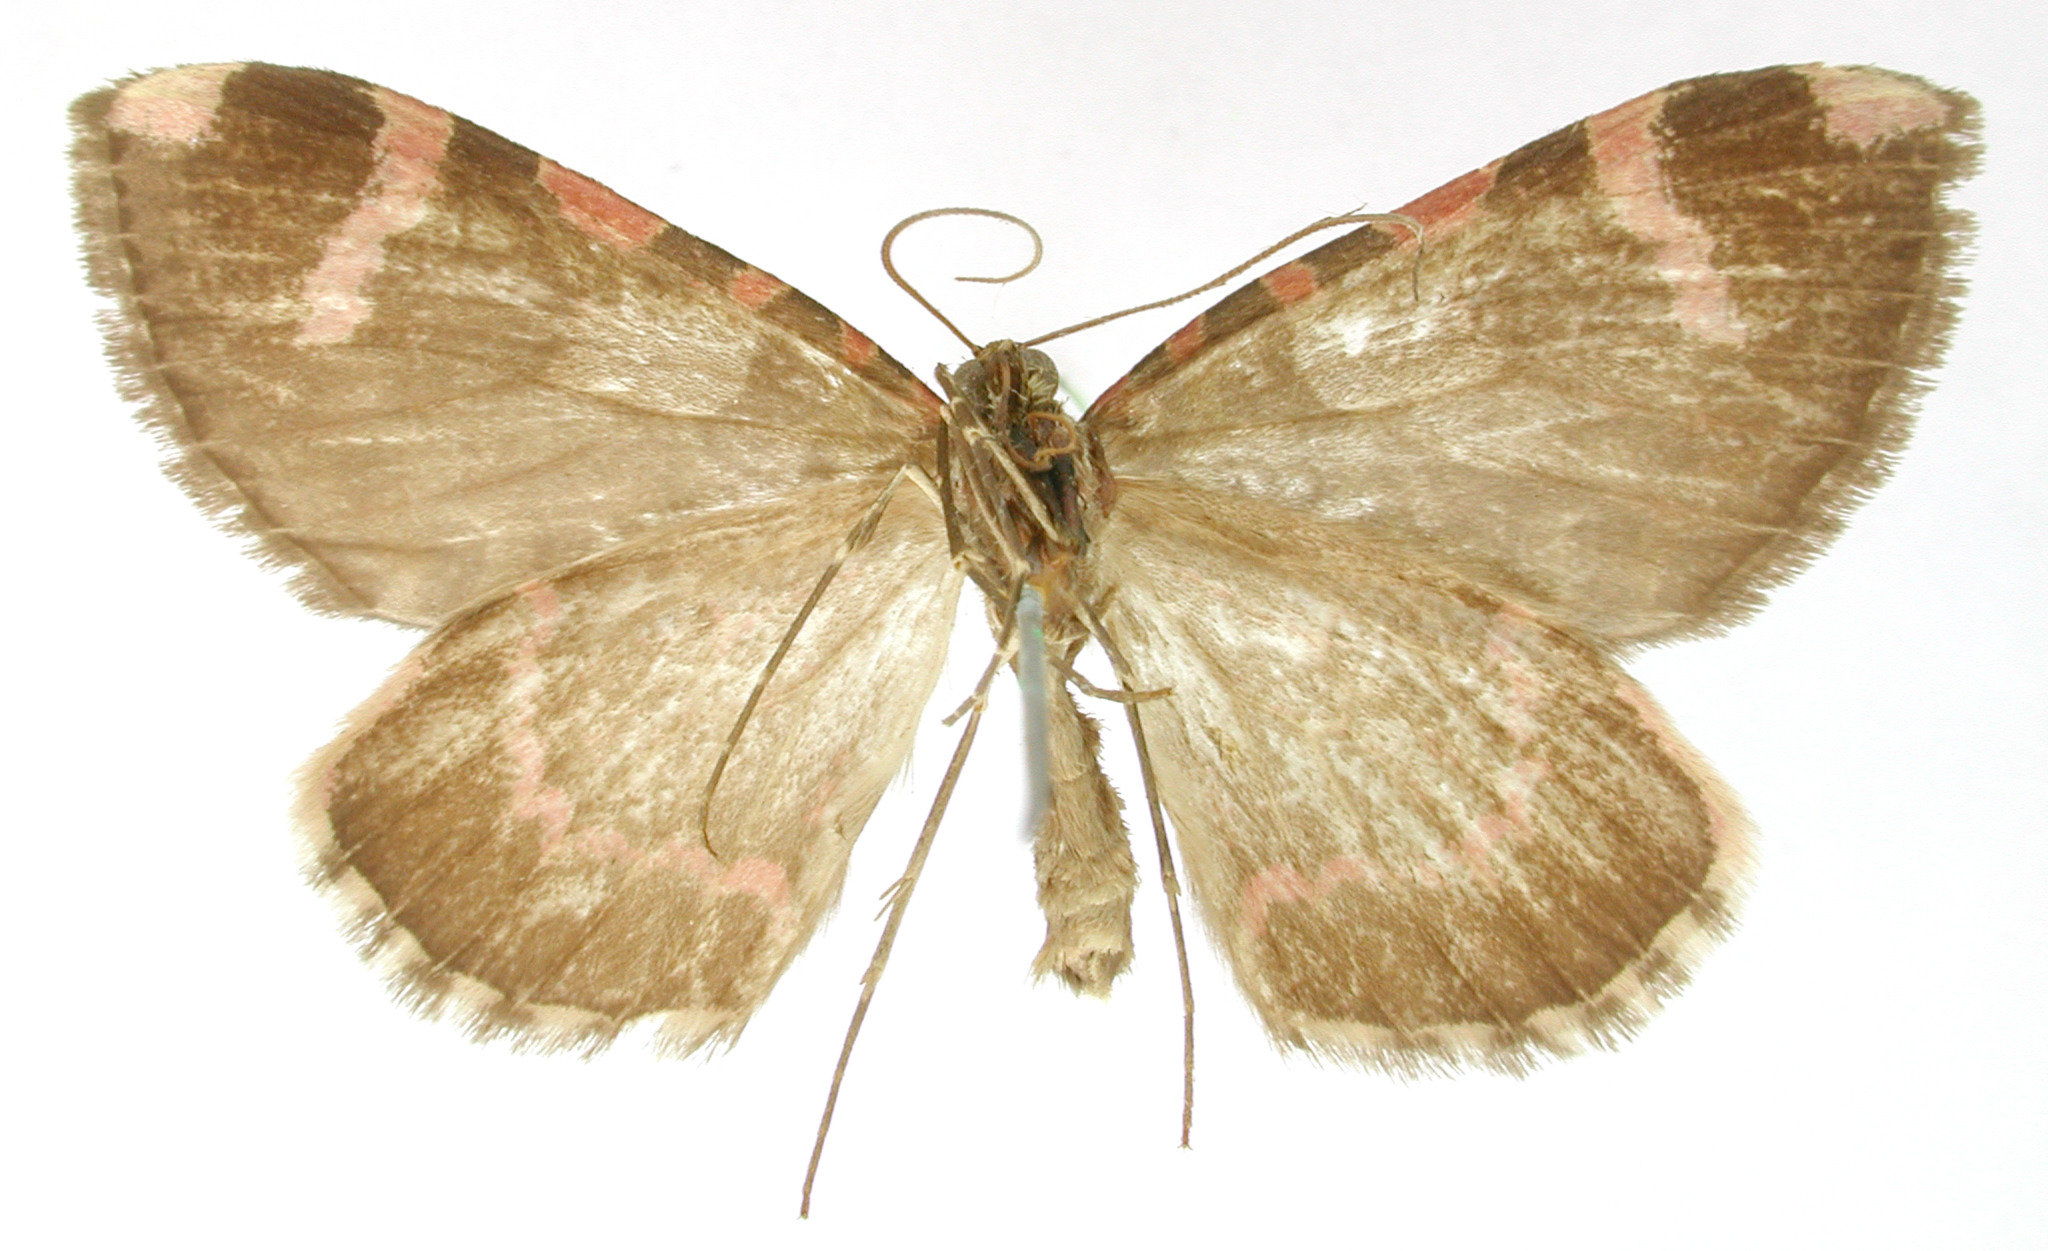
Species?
Erebochlora albocentrata
